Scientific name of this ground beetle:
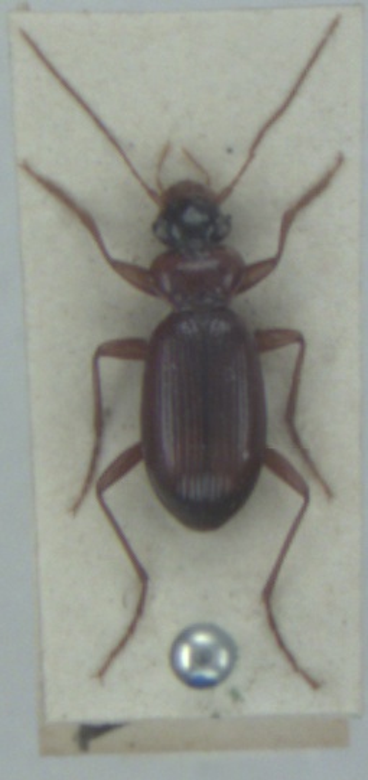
Leistus terminatus
